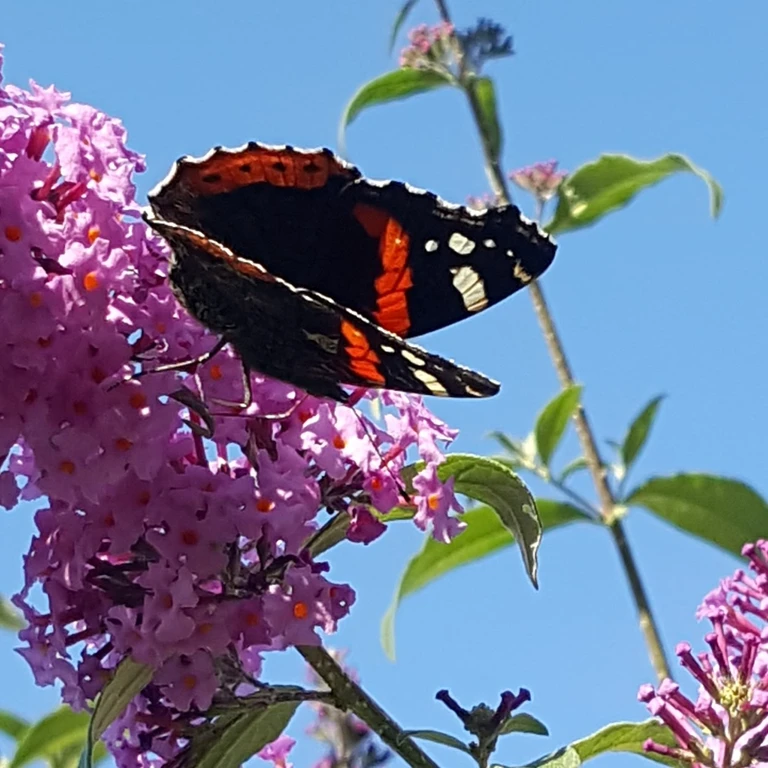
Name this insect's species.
Vanessa atalanta
